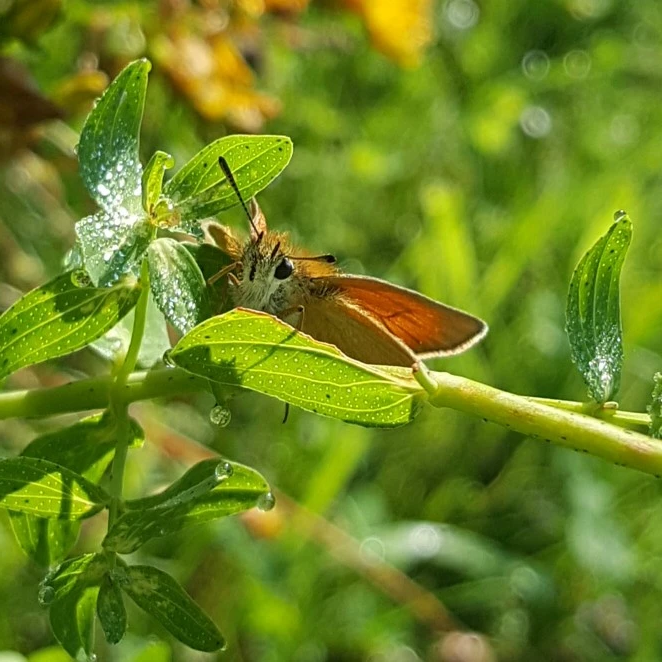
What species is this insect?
Thymelicus lineola
